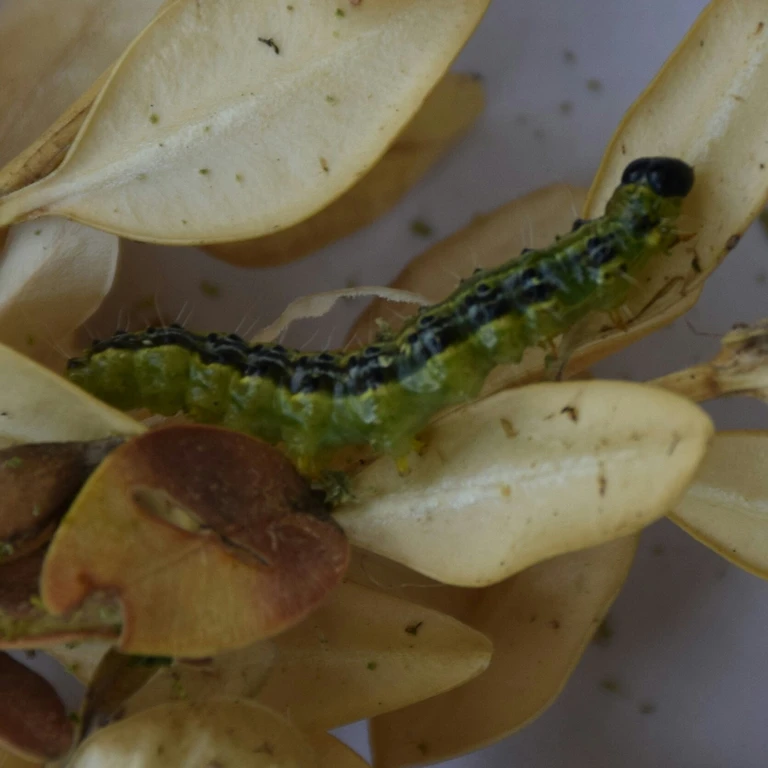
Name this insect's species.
Cydalima perspectalis
